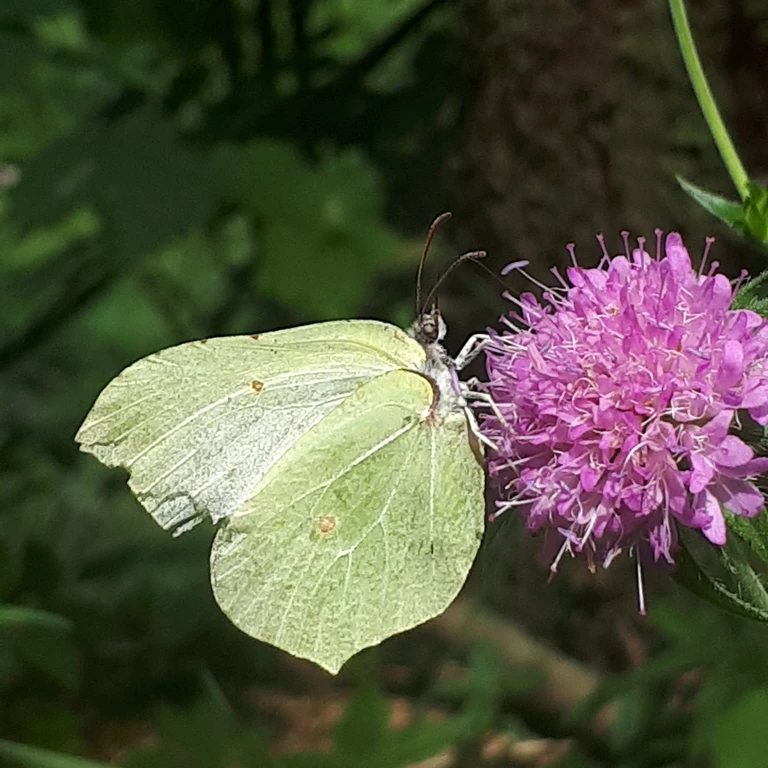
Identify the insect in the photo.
Gonepteryx rhamni
